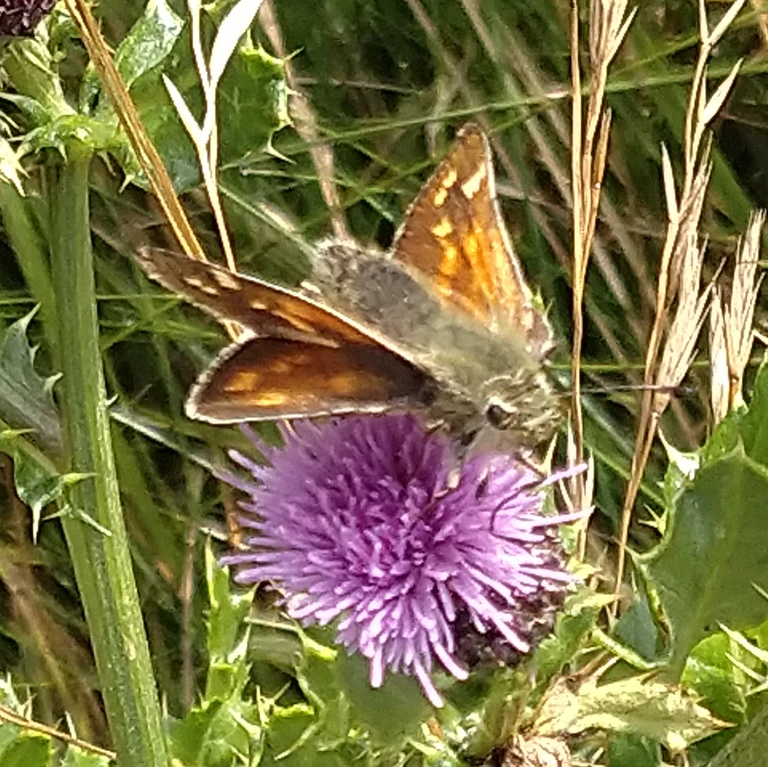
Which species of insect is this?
Hesperia comma
